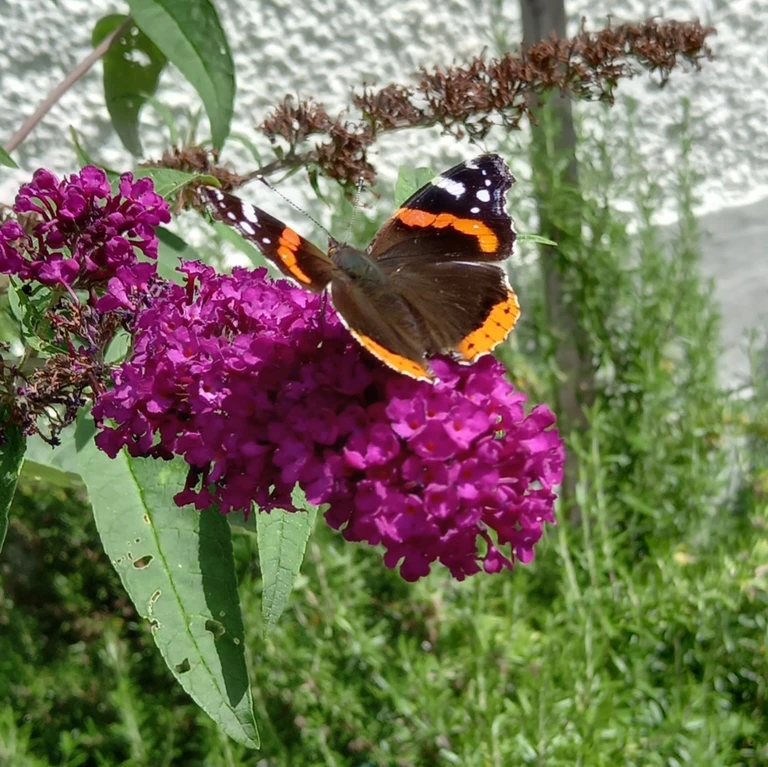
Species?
Vanessa atalanta
